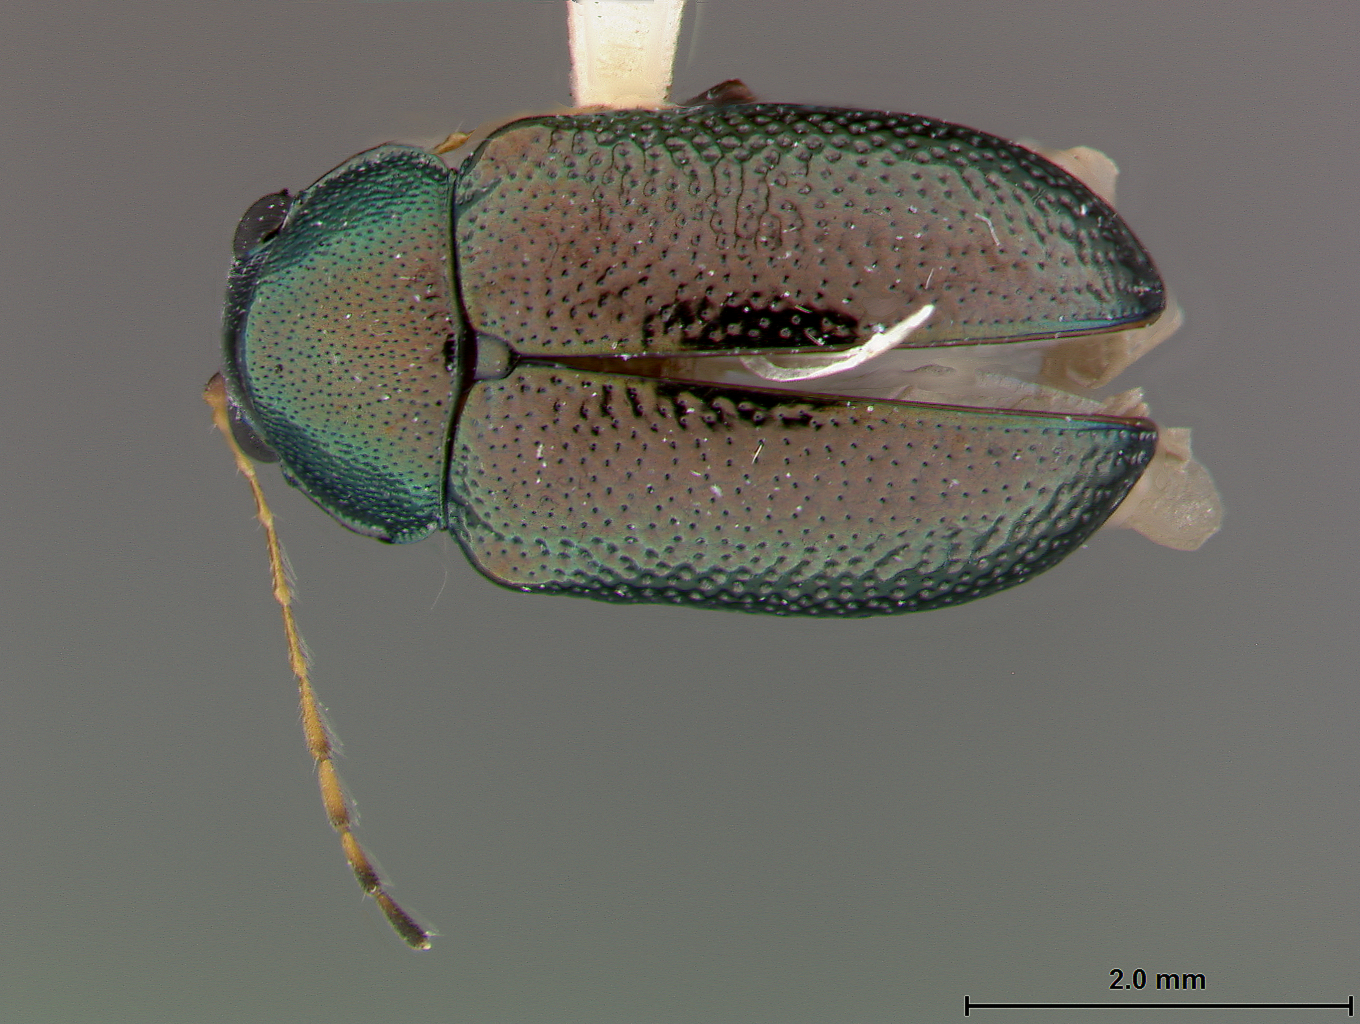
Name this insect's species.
Colaspis floridana
